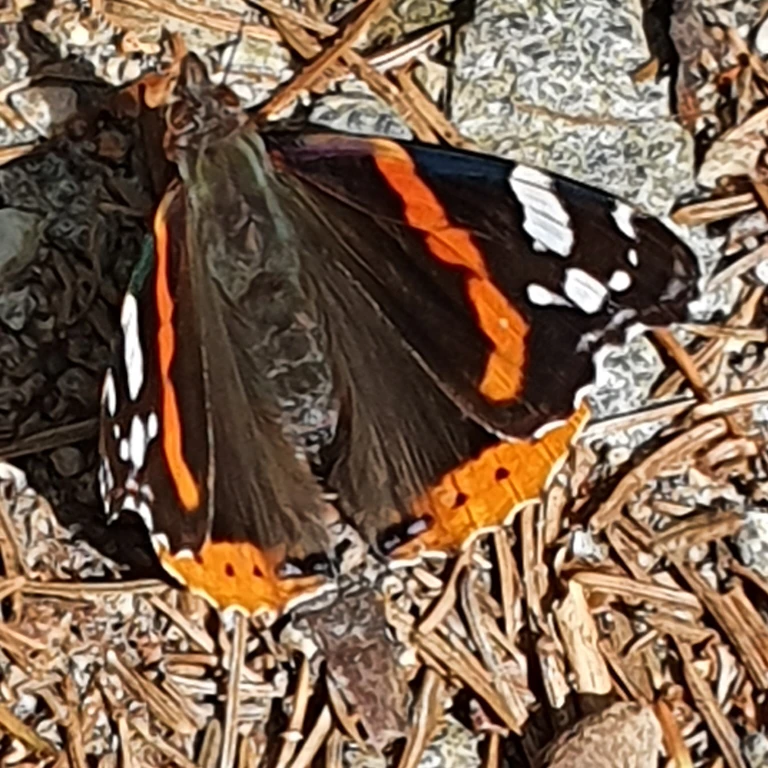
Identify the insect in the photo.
Vanessa atalanta
